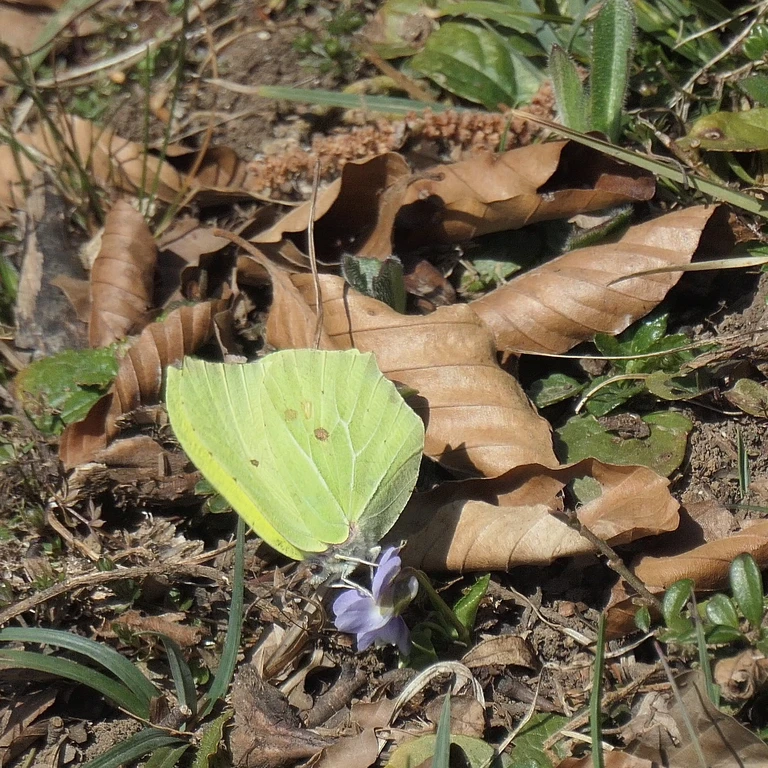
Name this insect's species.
Gonepteryx rhamni
